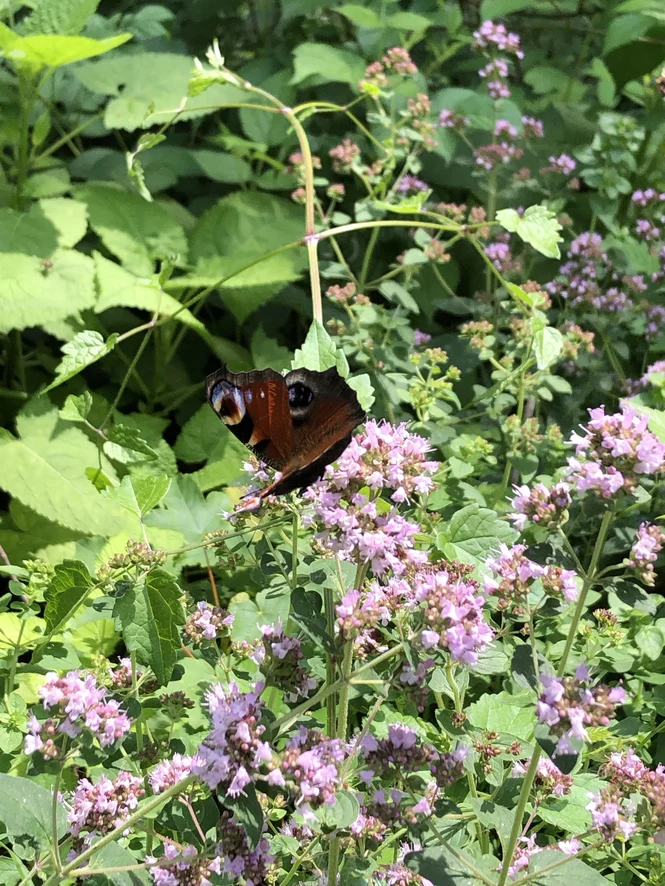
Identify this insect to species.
Aglais io
